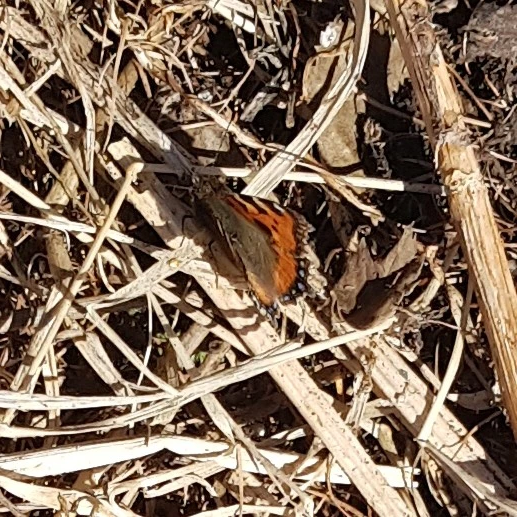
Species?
Aglais urticae
